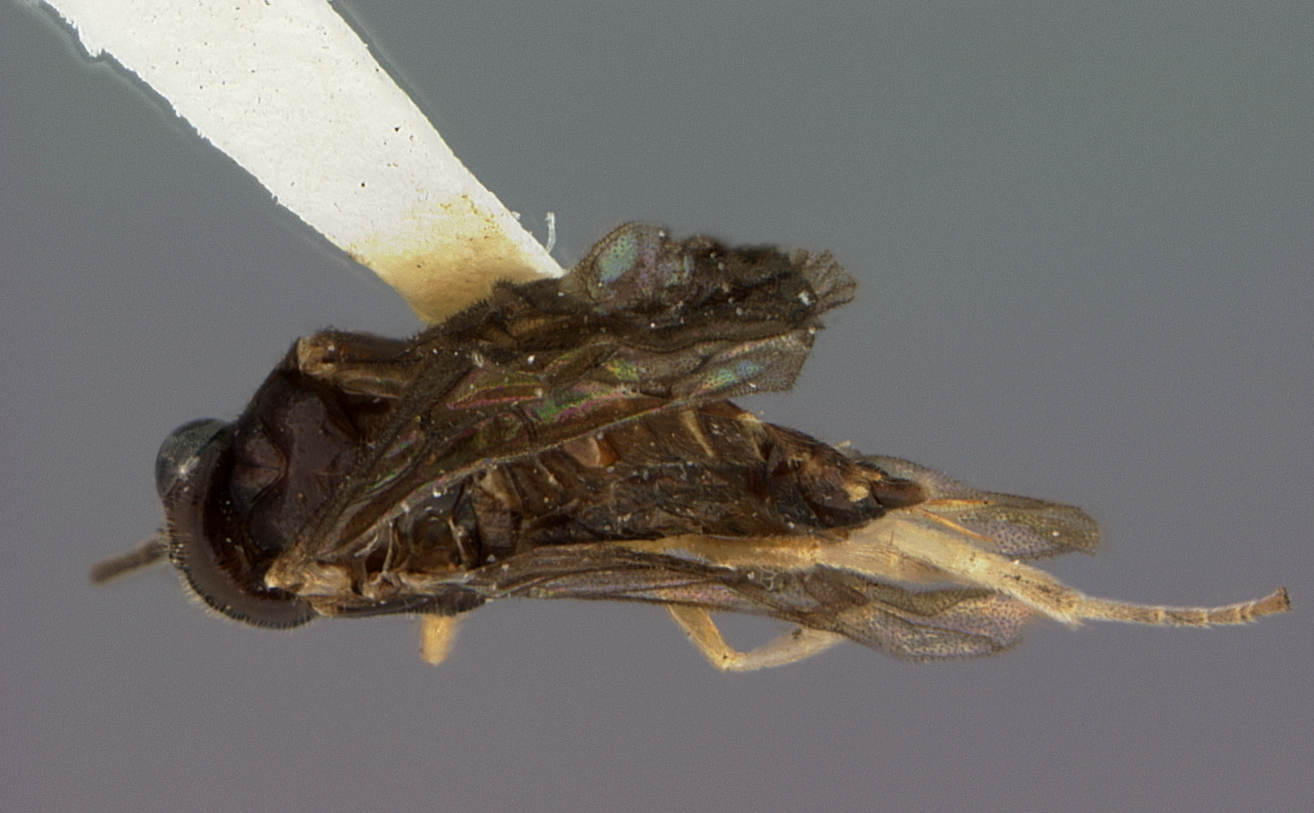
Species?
Polybates secundus
